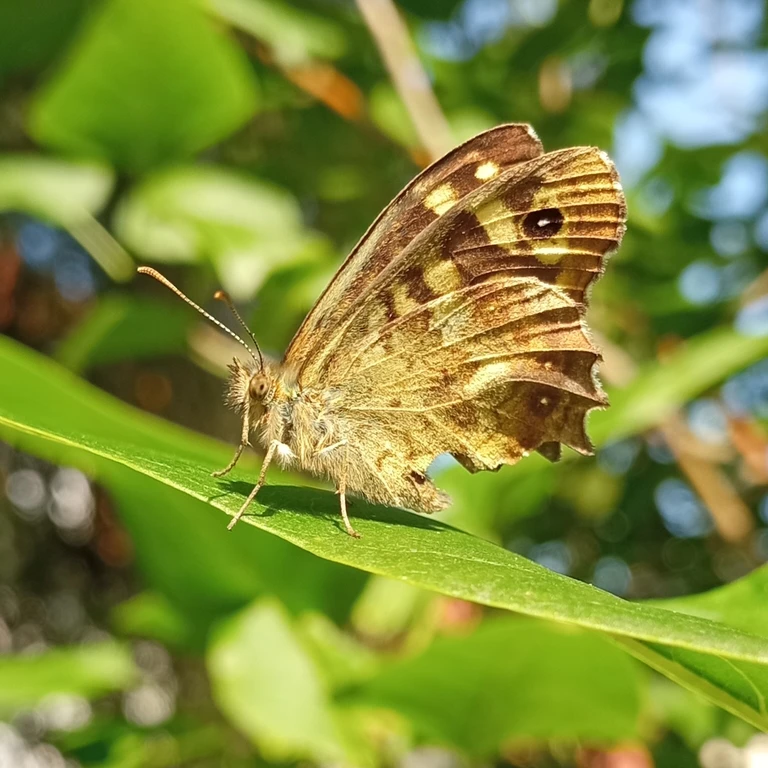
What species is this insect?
Pararge aegeria
